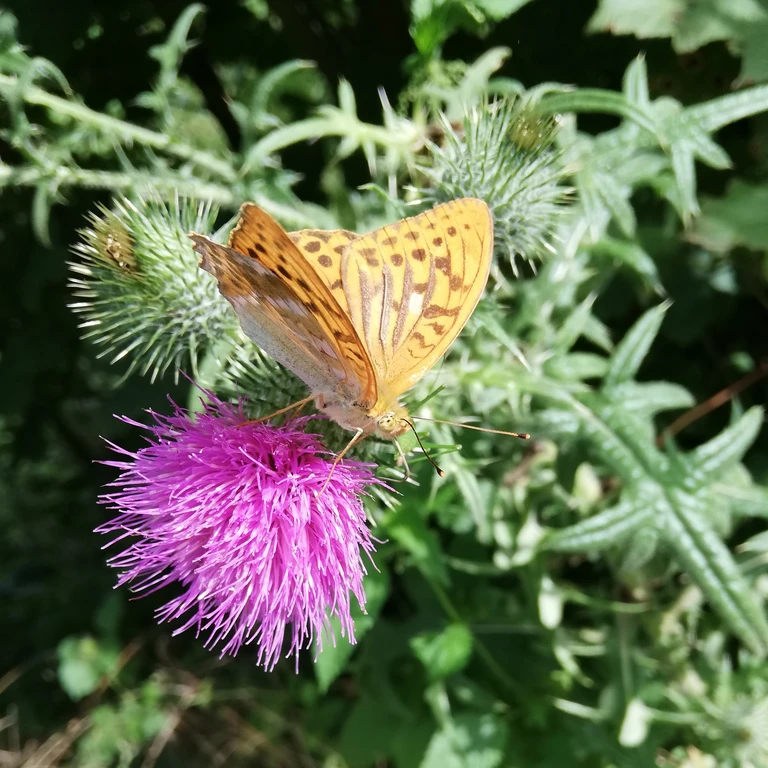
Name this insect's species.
Argynnis paphia
